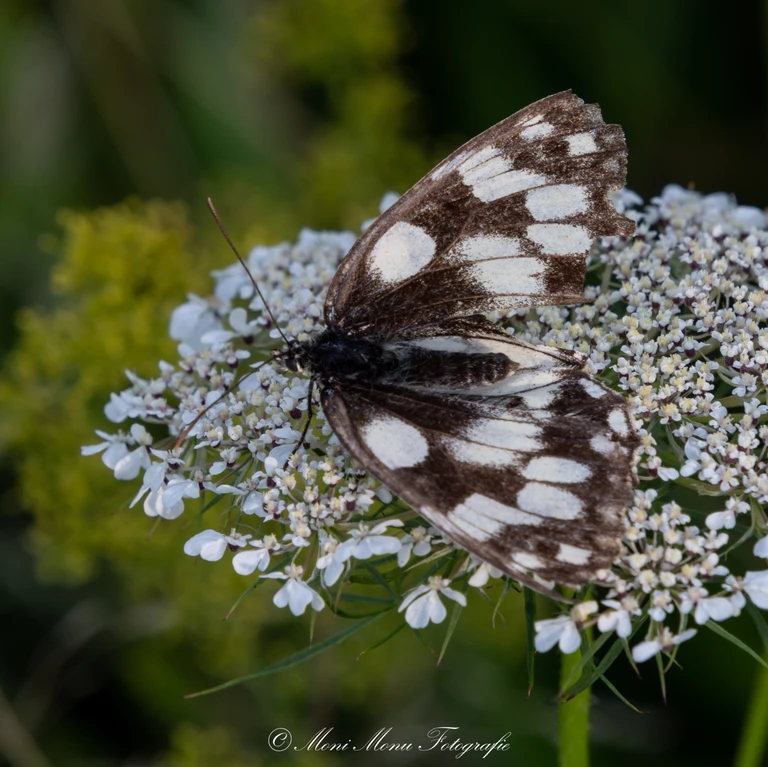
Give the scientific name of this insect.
Melanargia galathea
